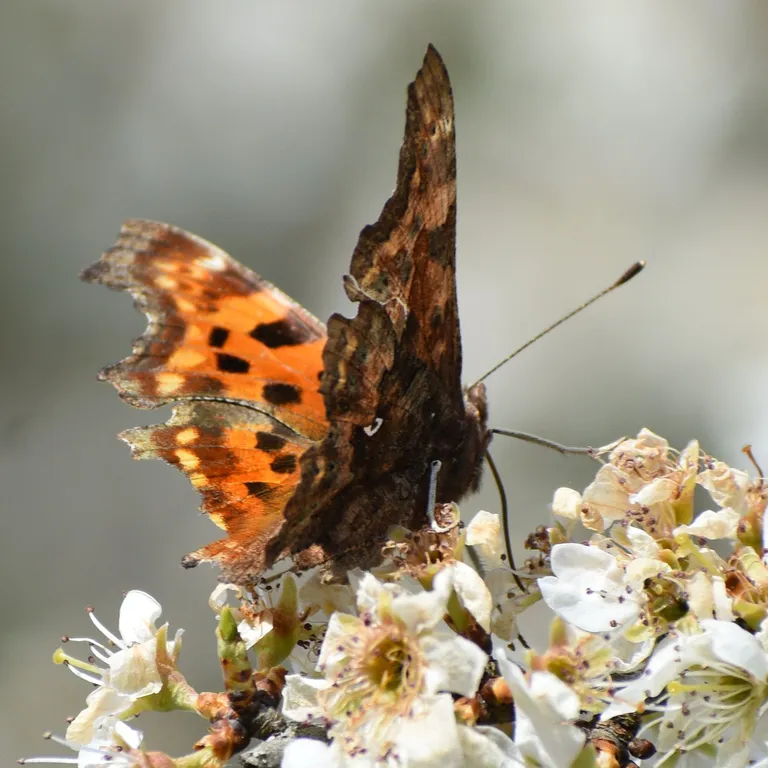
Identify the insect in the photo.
Polygonia c-album
